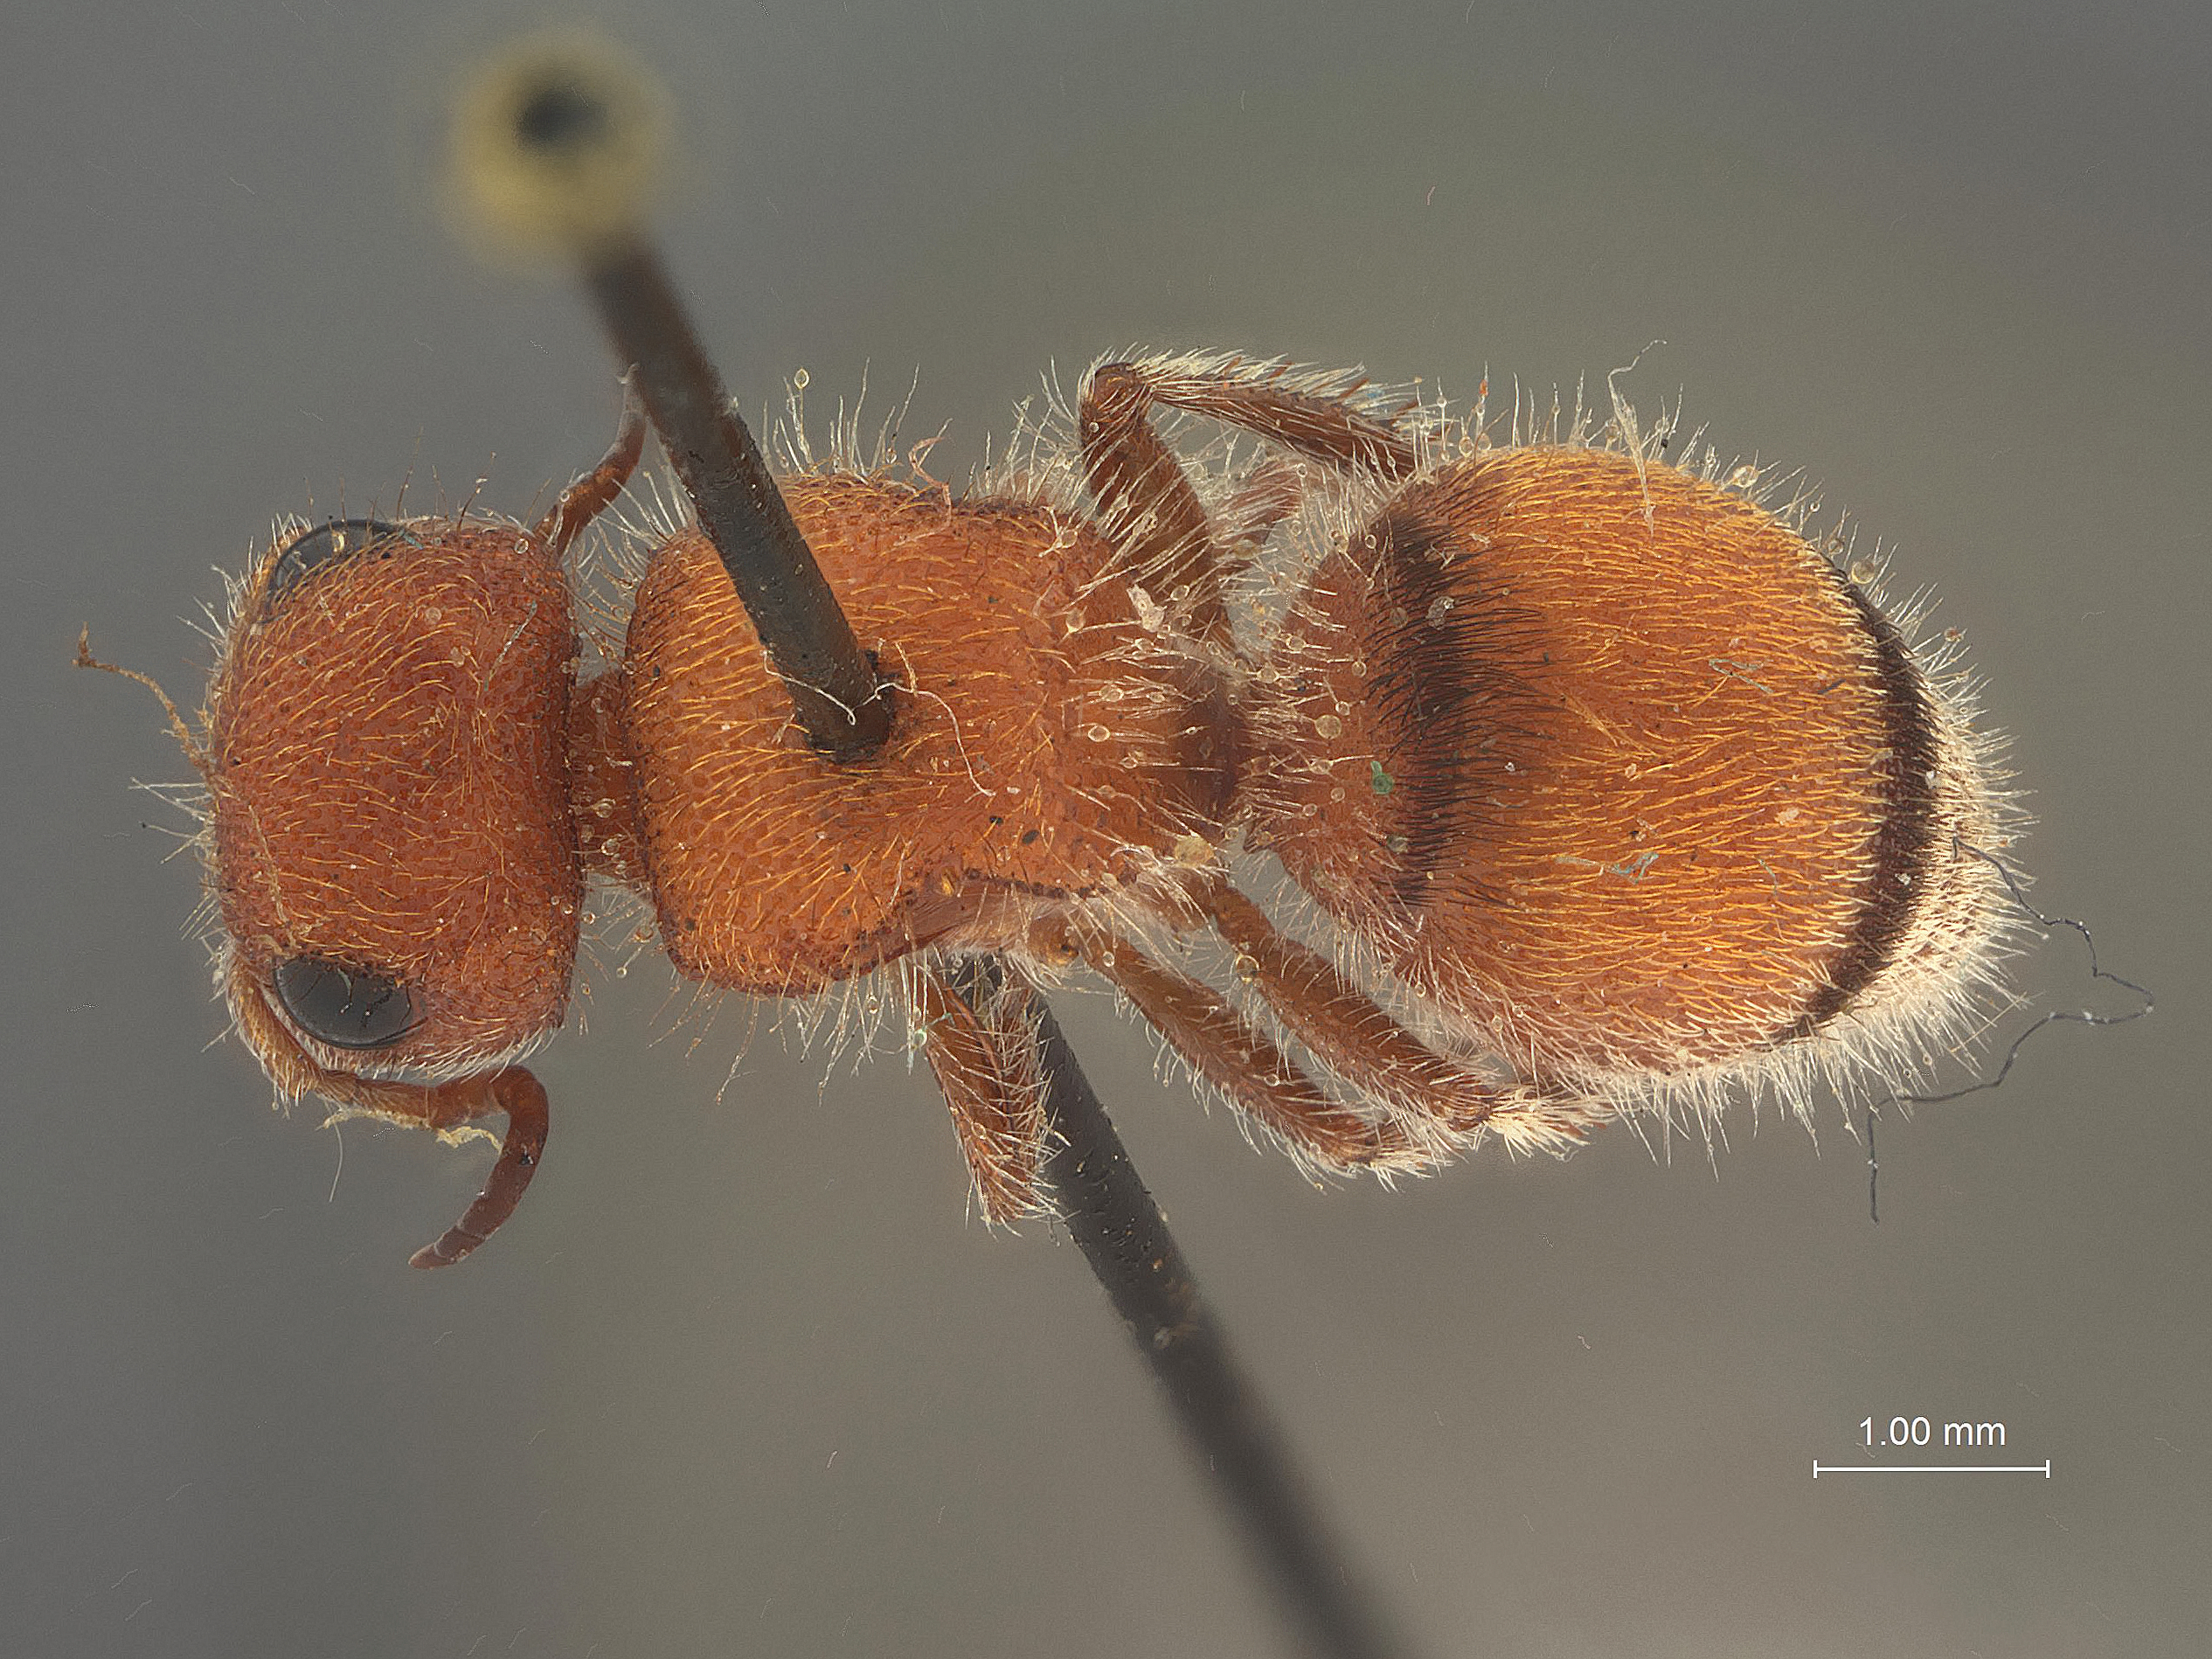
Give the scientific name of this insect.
Pseudomethoca meritoria
